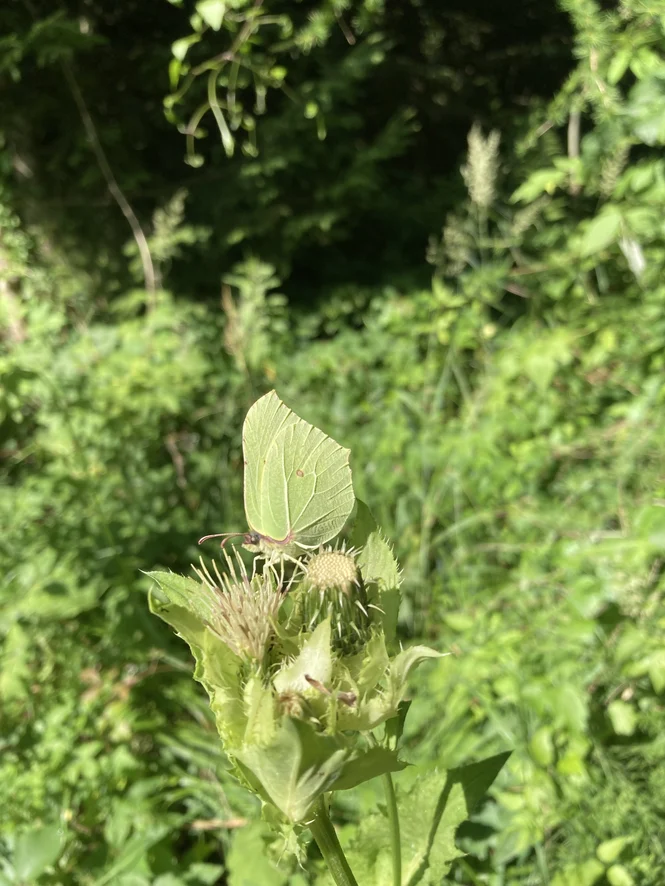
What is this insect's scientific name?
Gonepteryx rhamni
